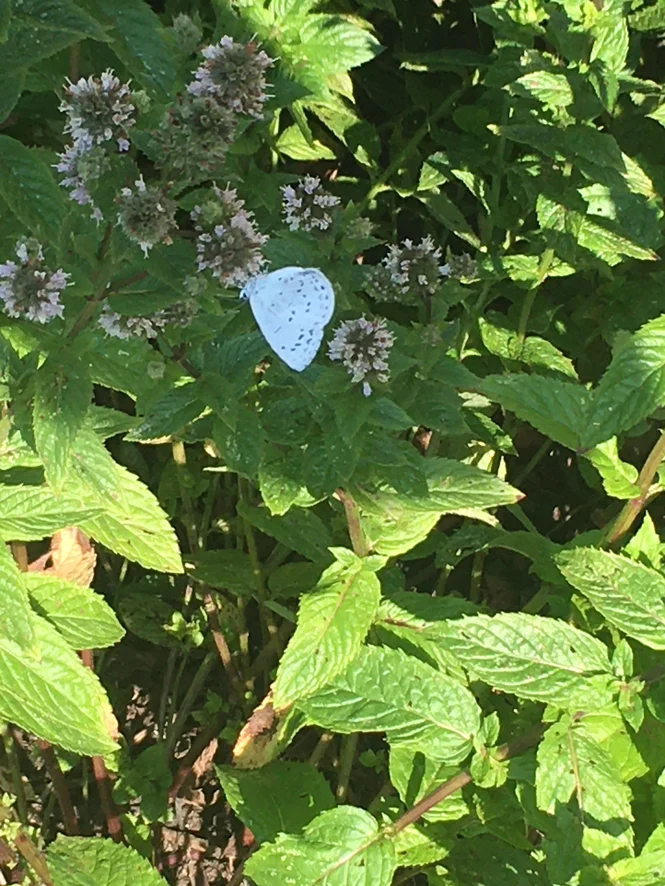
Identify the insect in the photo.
Celastrina argiolus
